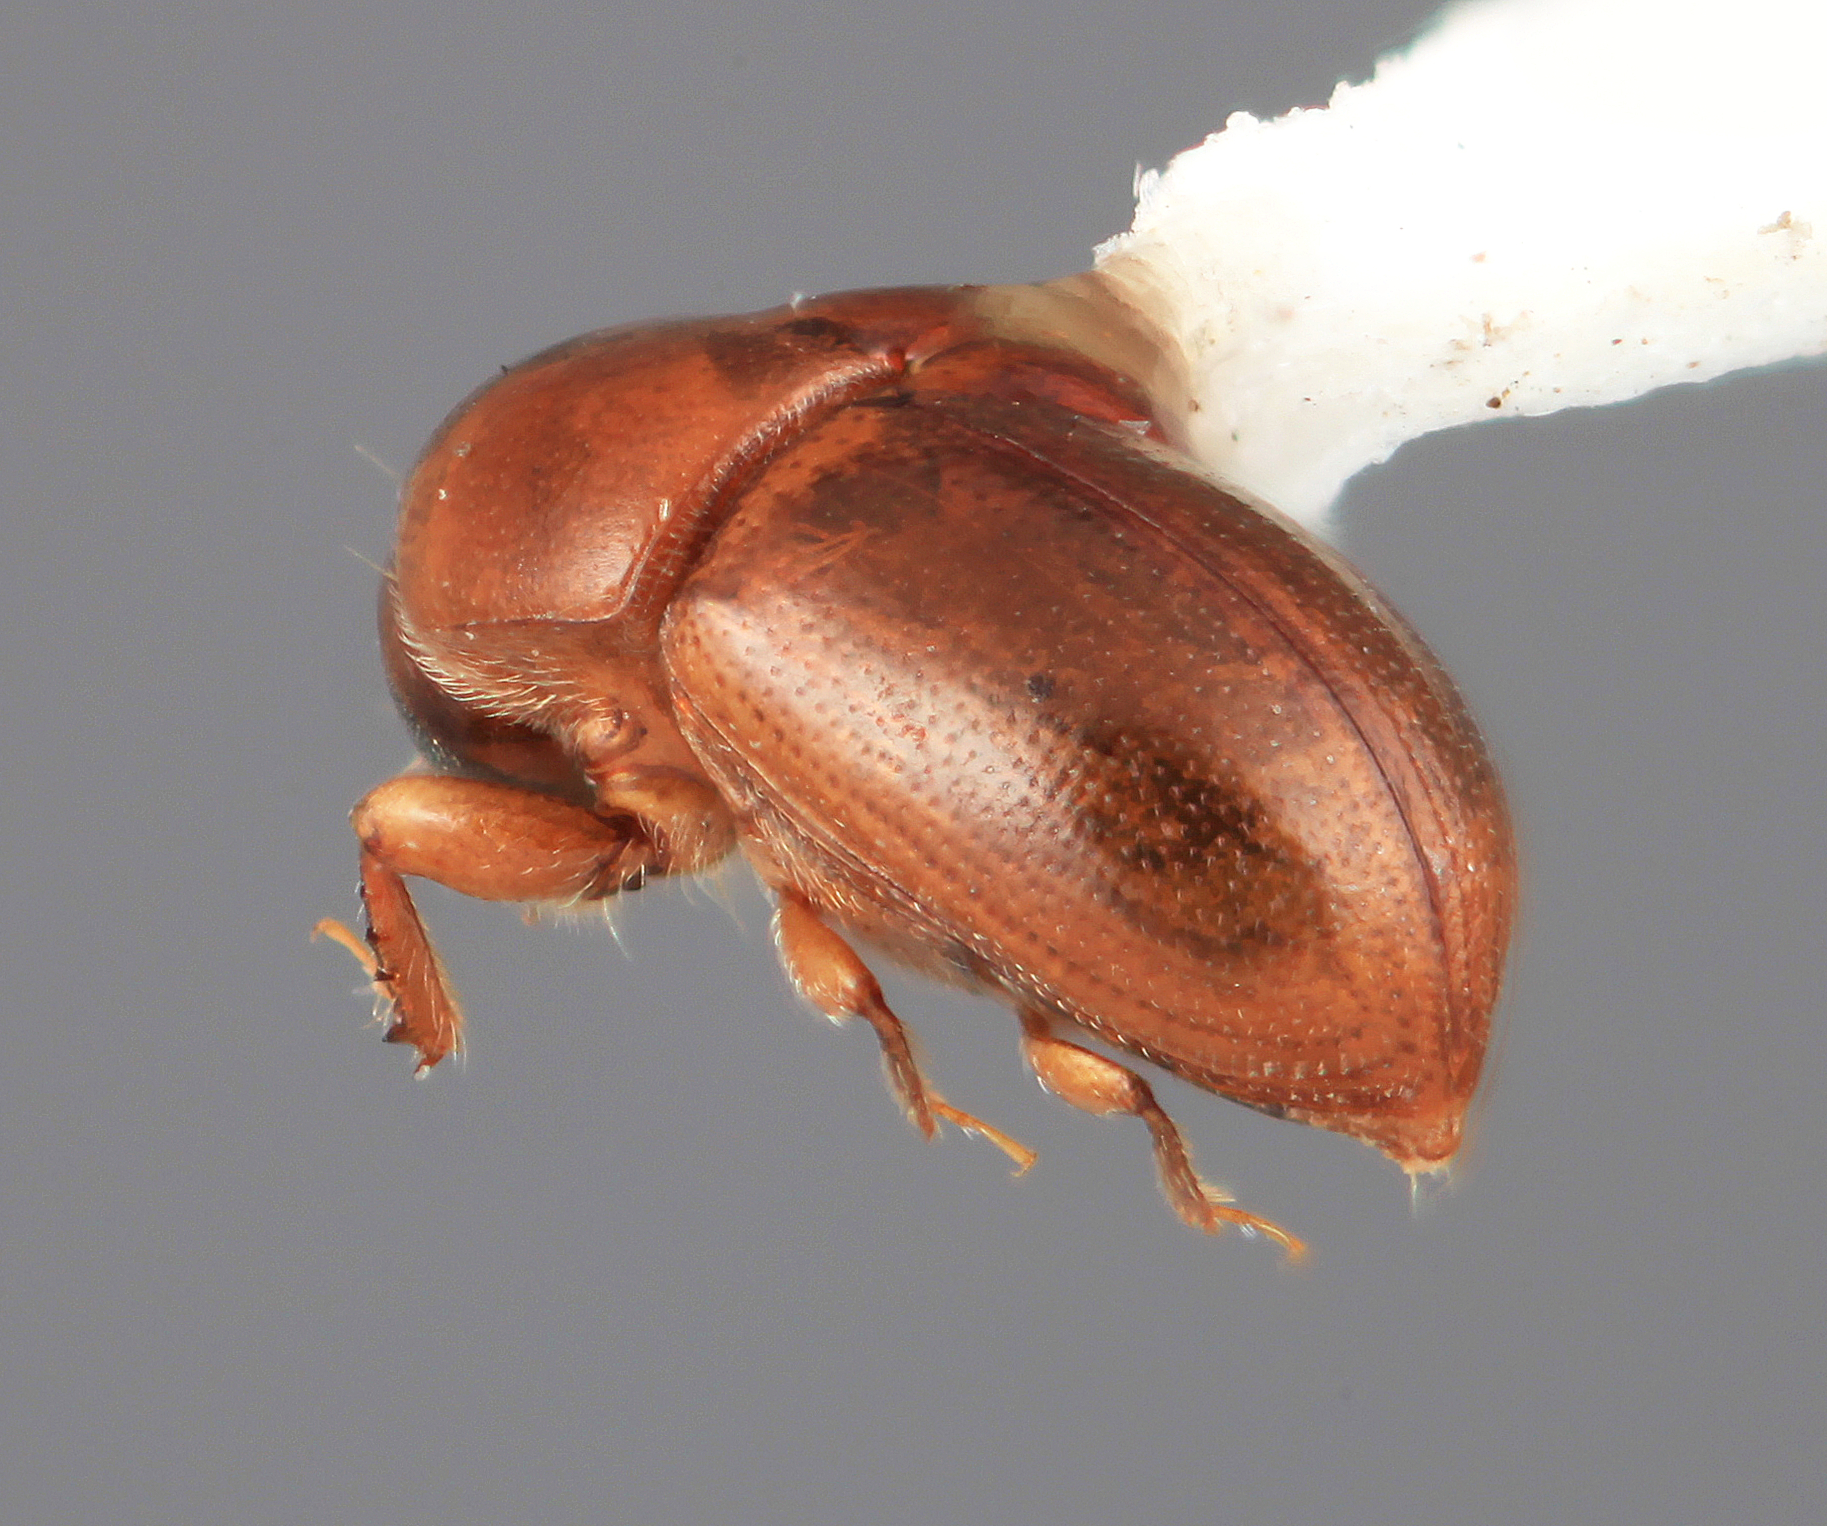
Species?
Scolytodes cecropiavorus
